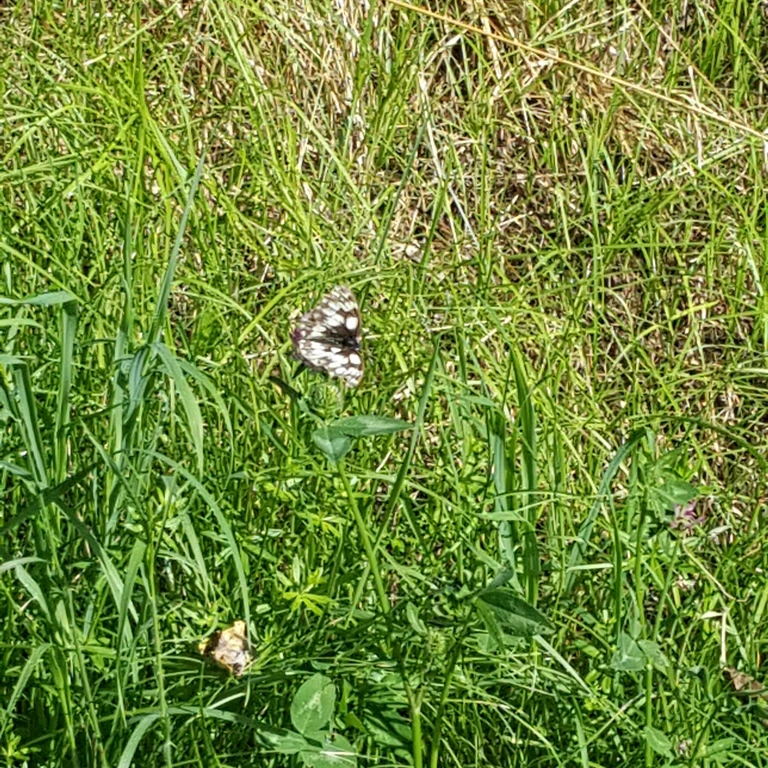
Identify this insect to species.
Melanargia galathea
